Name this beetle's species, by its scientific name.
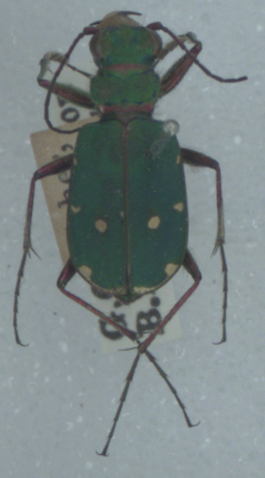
Cicindela campestris
